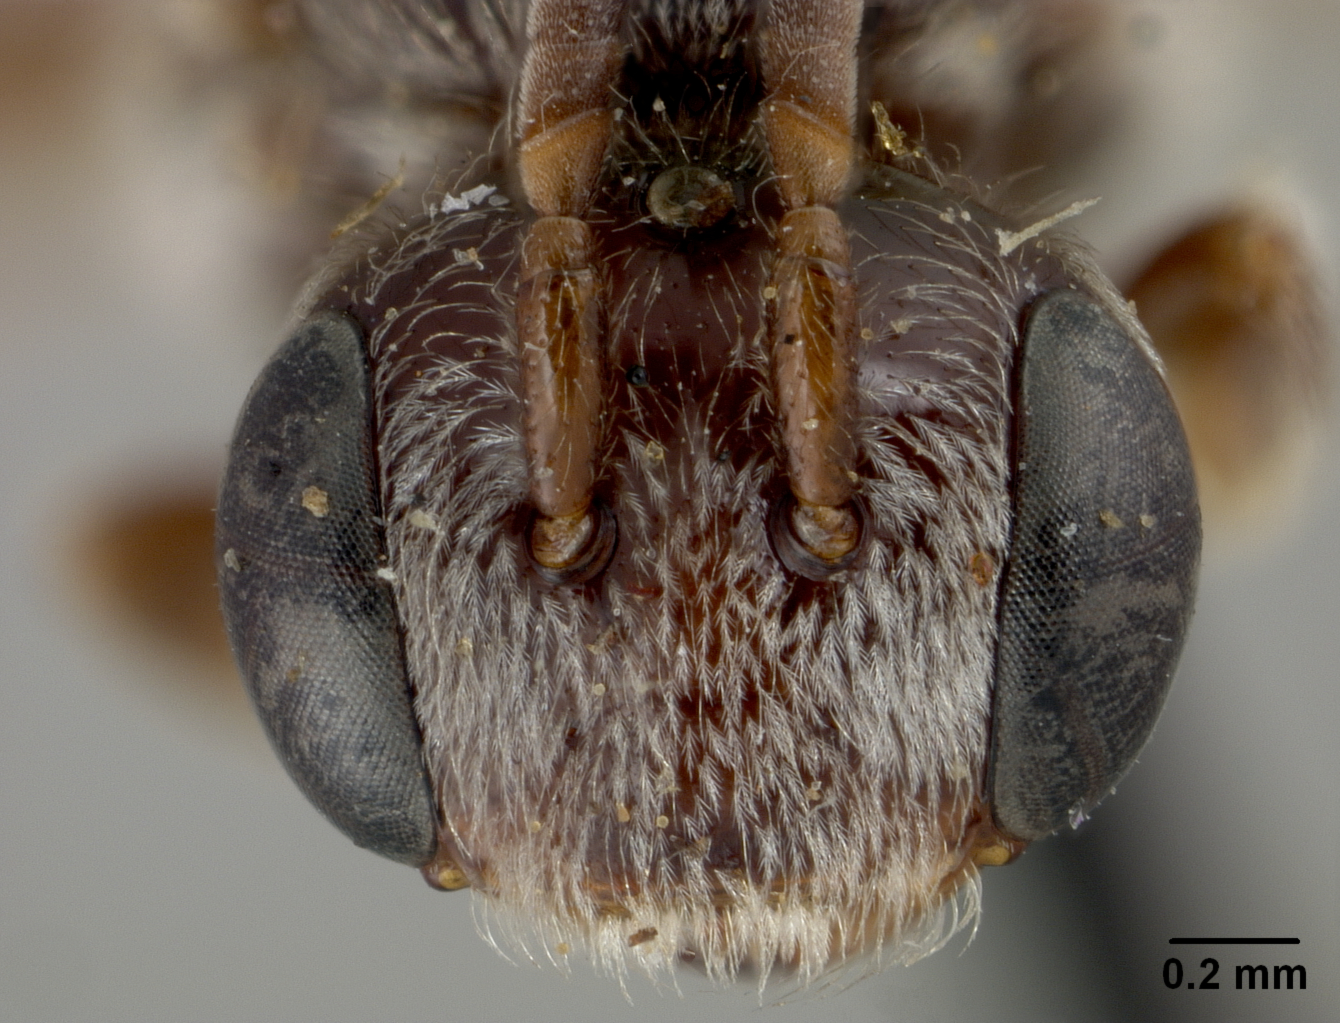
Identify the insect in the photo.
Nomada heleniella
